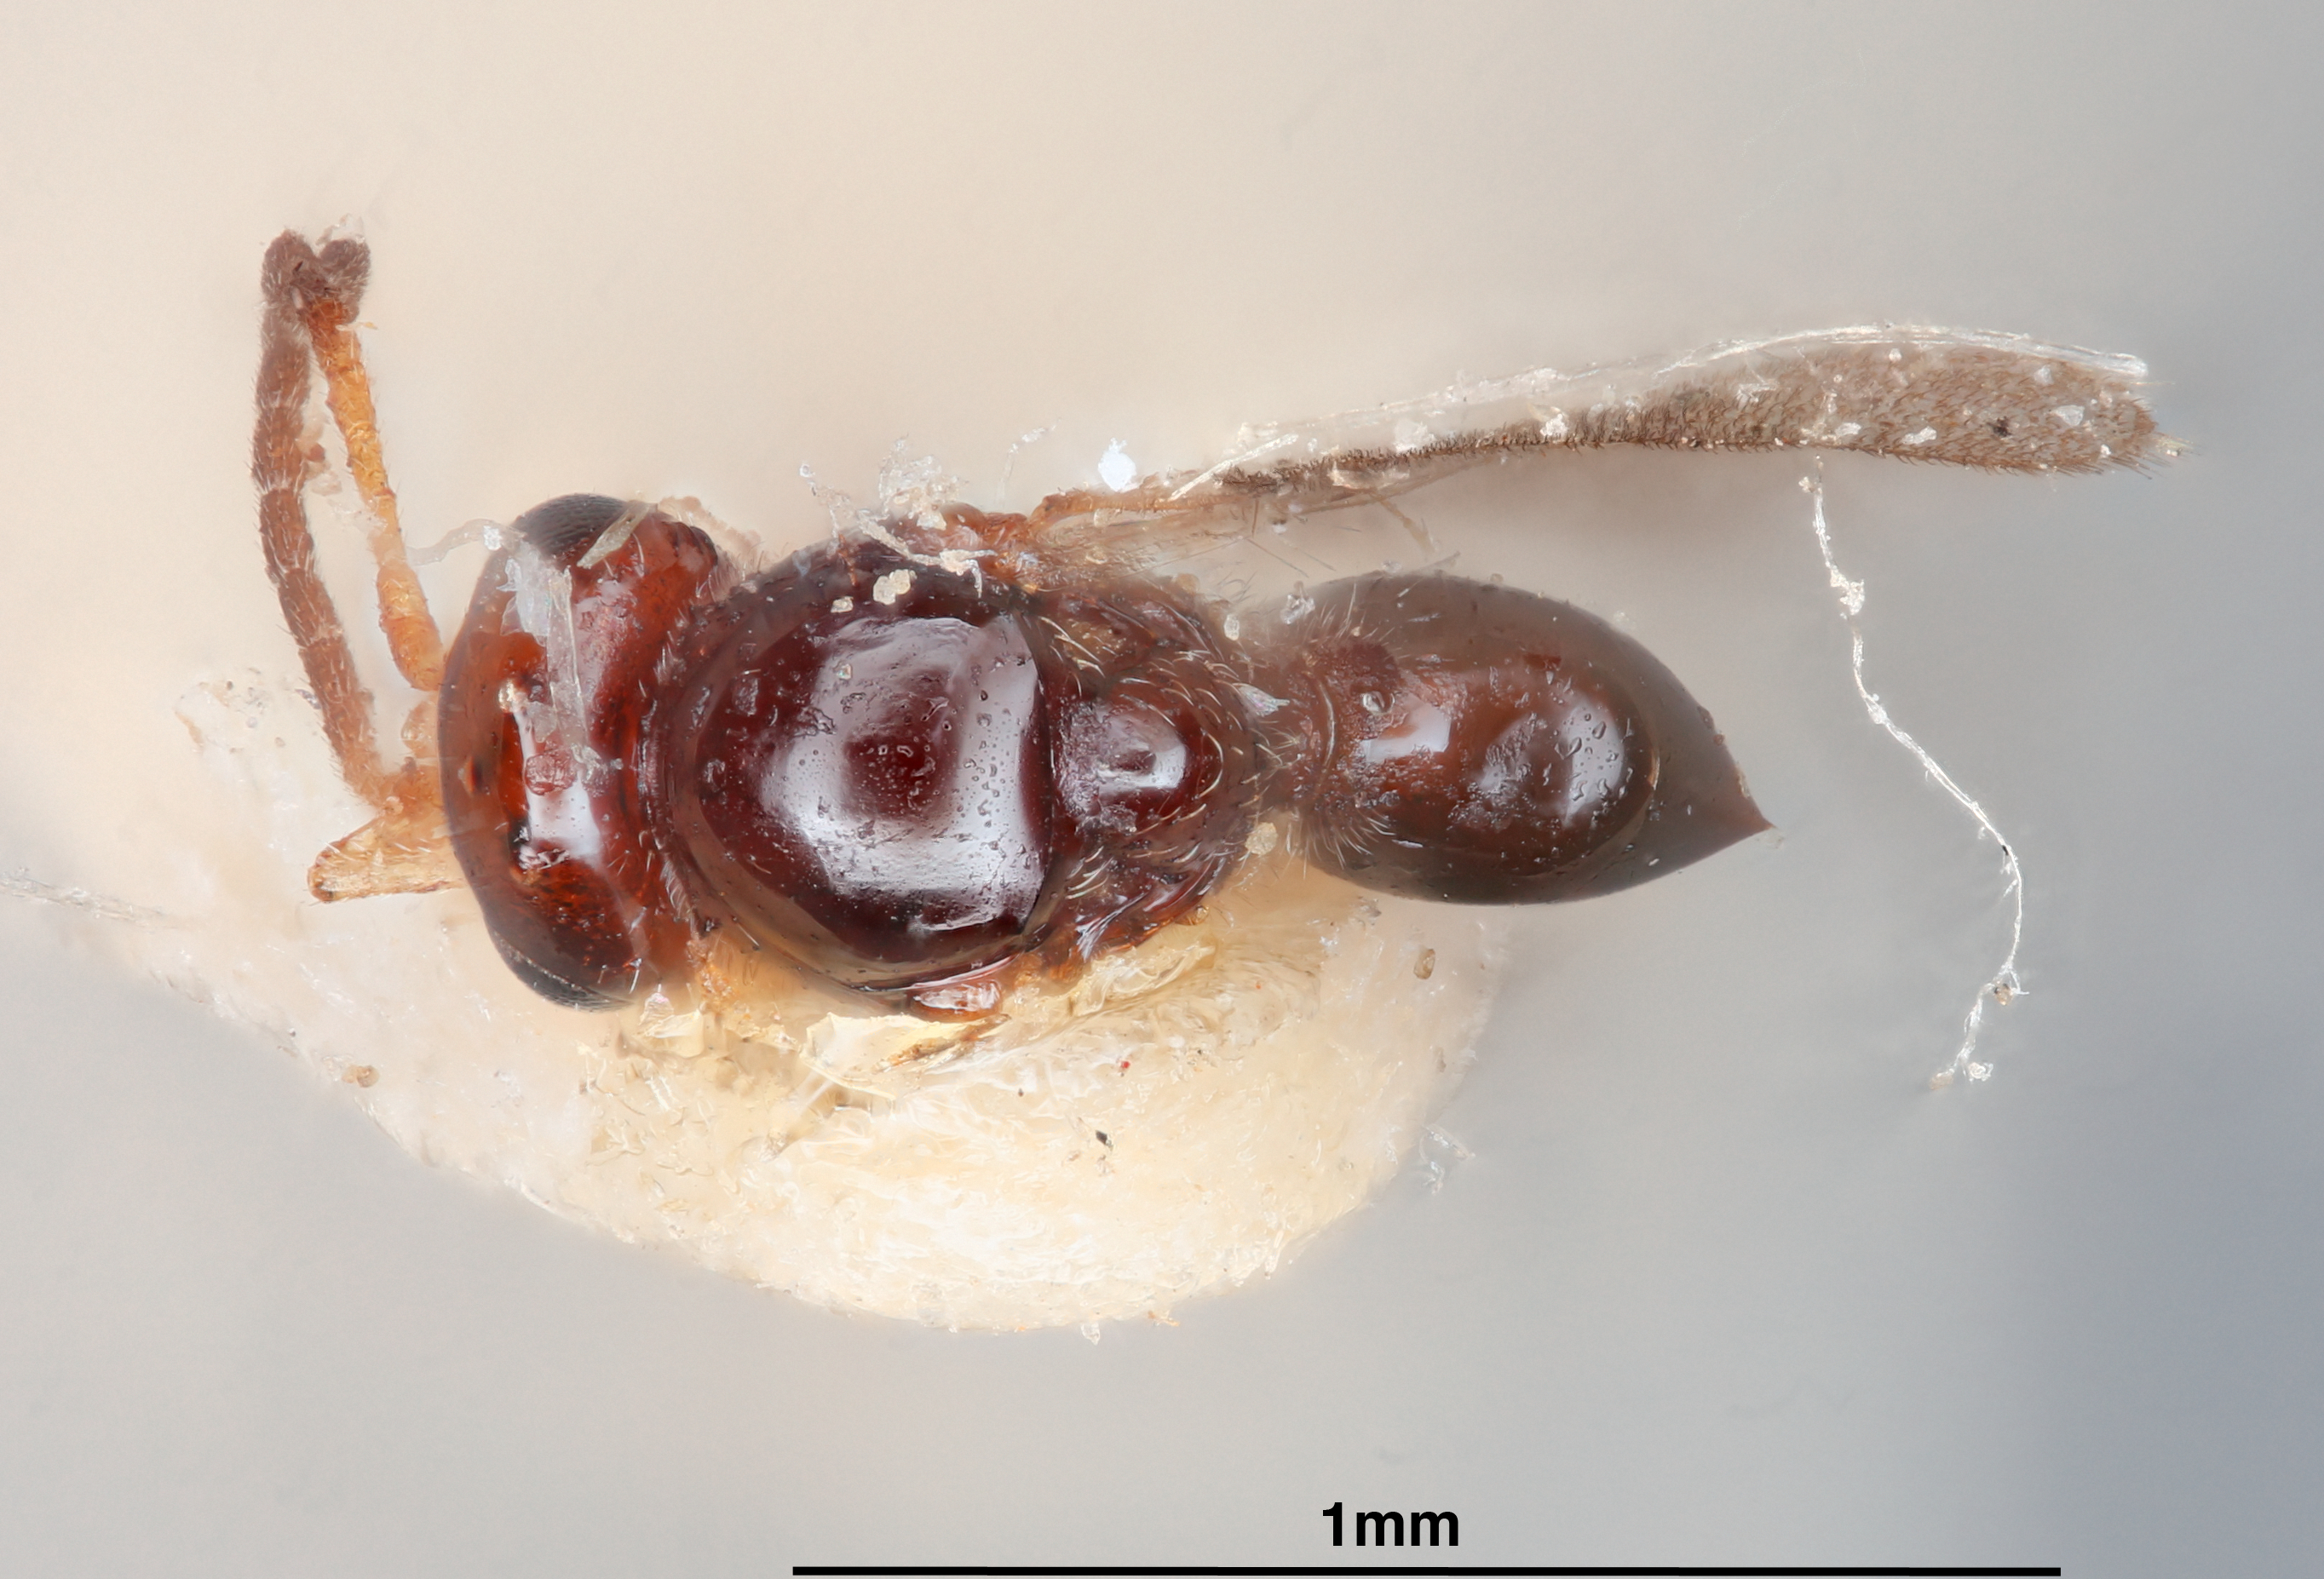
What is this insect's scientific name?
Alloxysta nearctica
